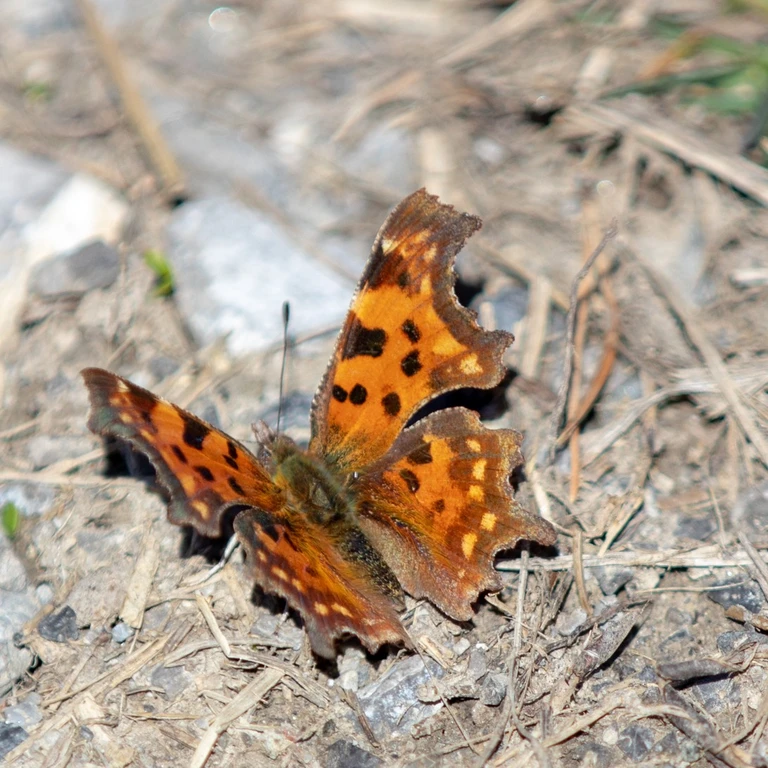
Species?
Polygonia c-album
